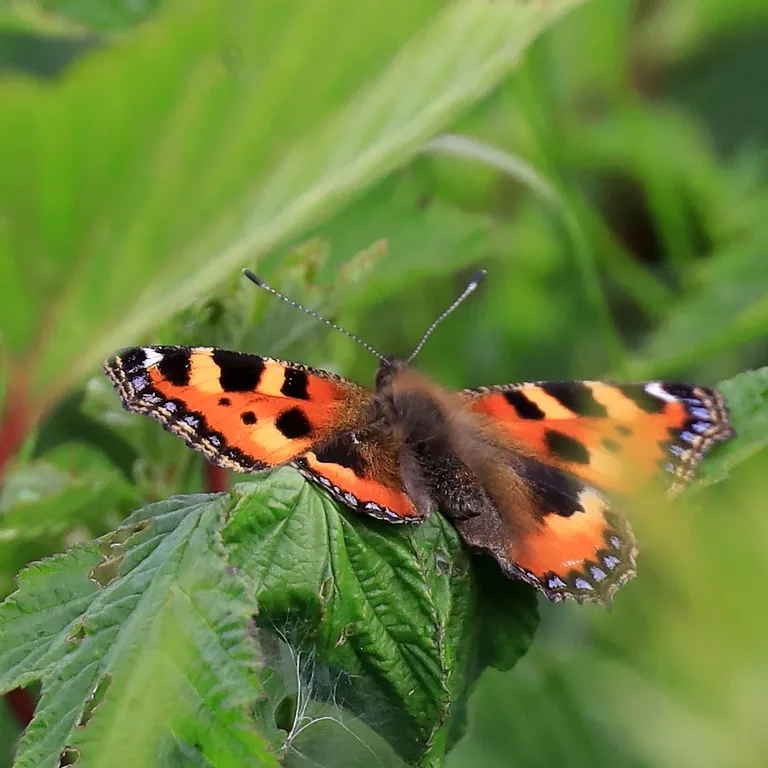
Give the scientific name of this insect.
Aglais urticae
